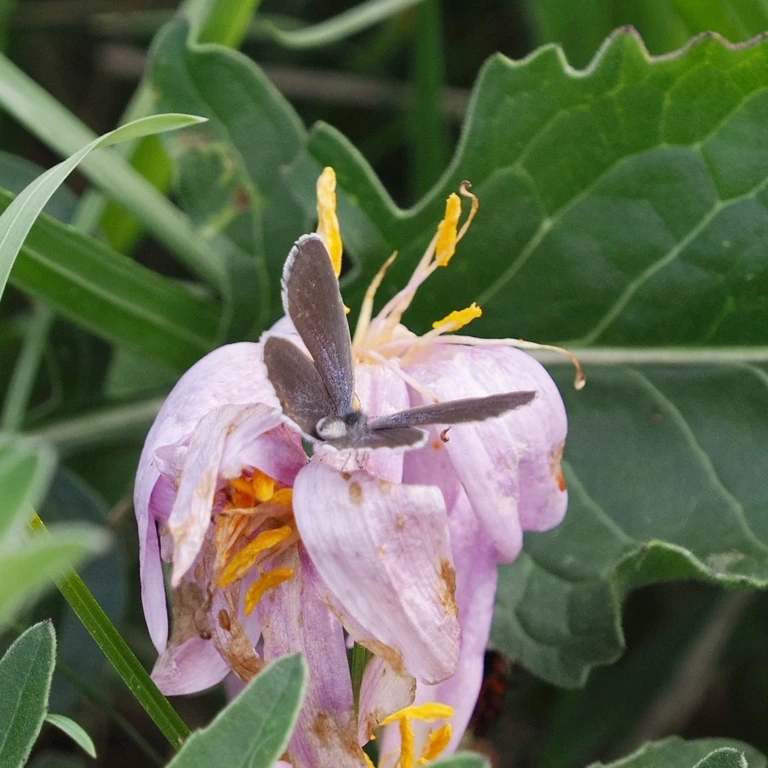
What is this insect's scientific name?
Cupido argiades (also Elkalyce argiades)
